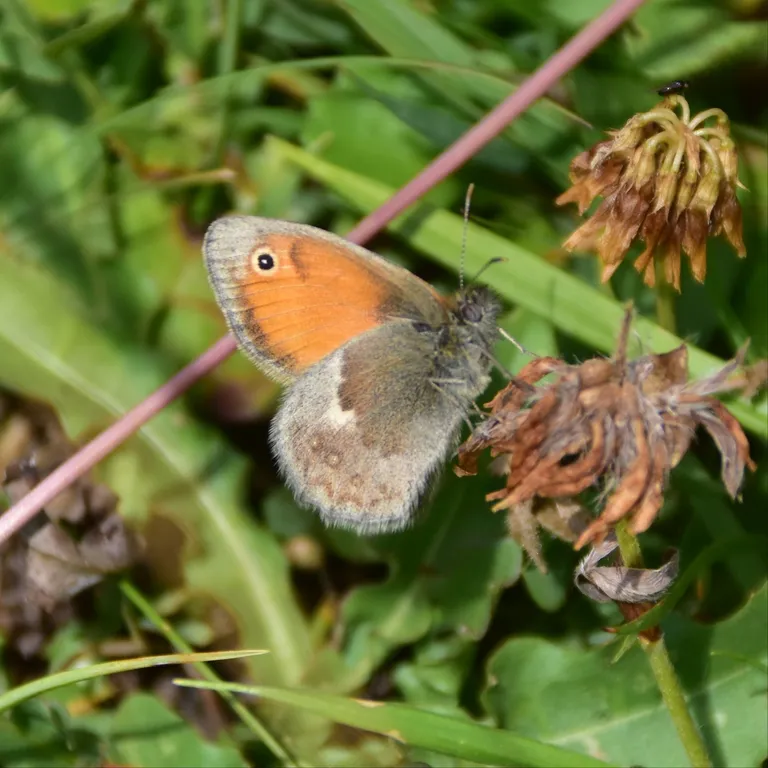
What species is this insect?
Coenonympha pamphilus
